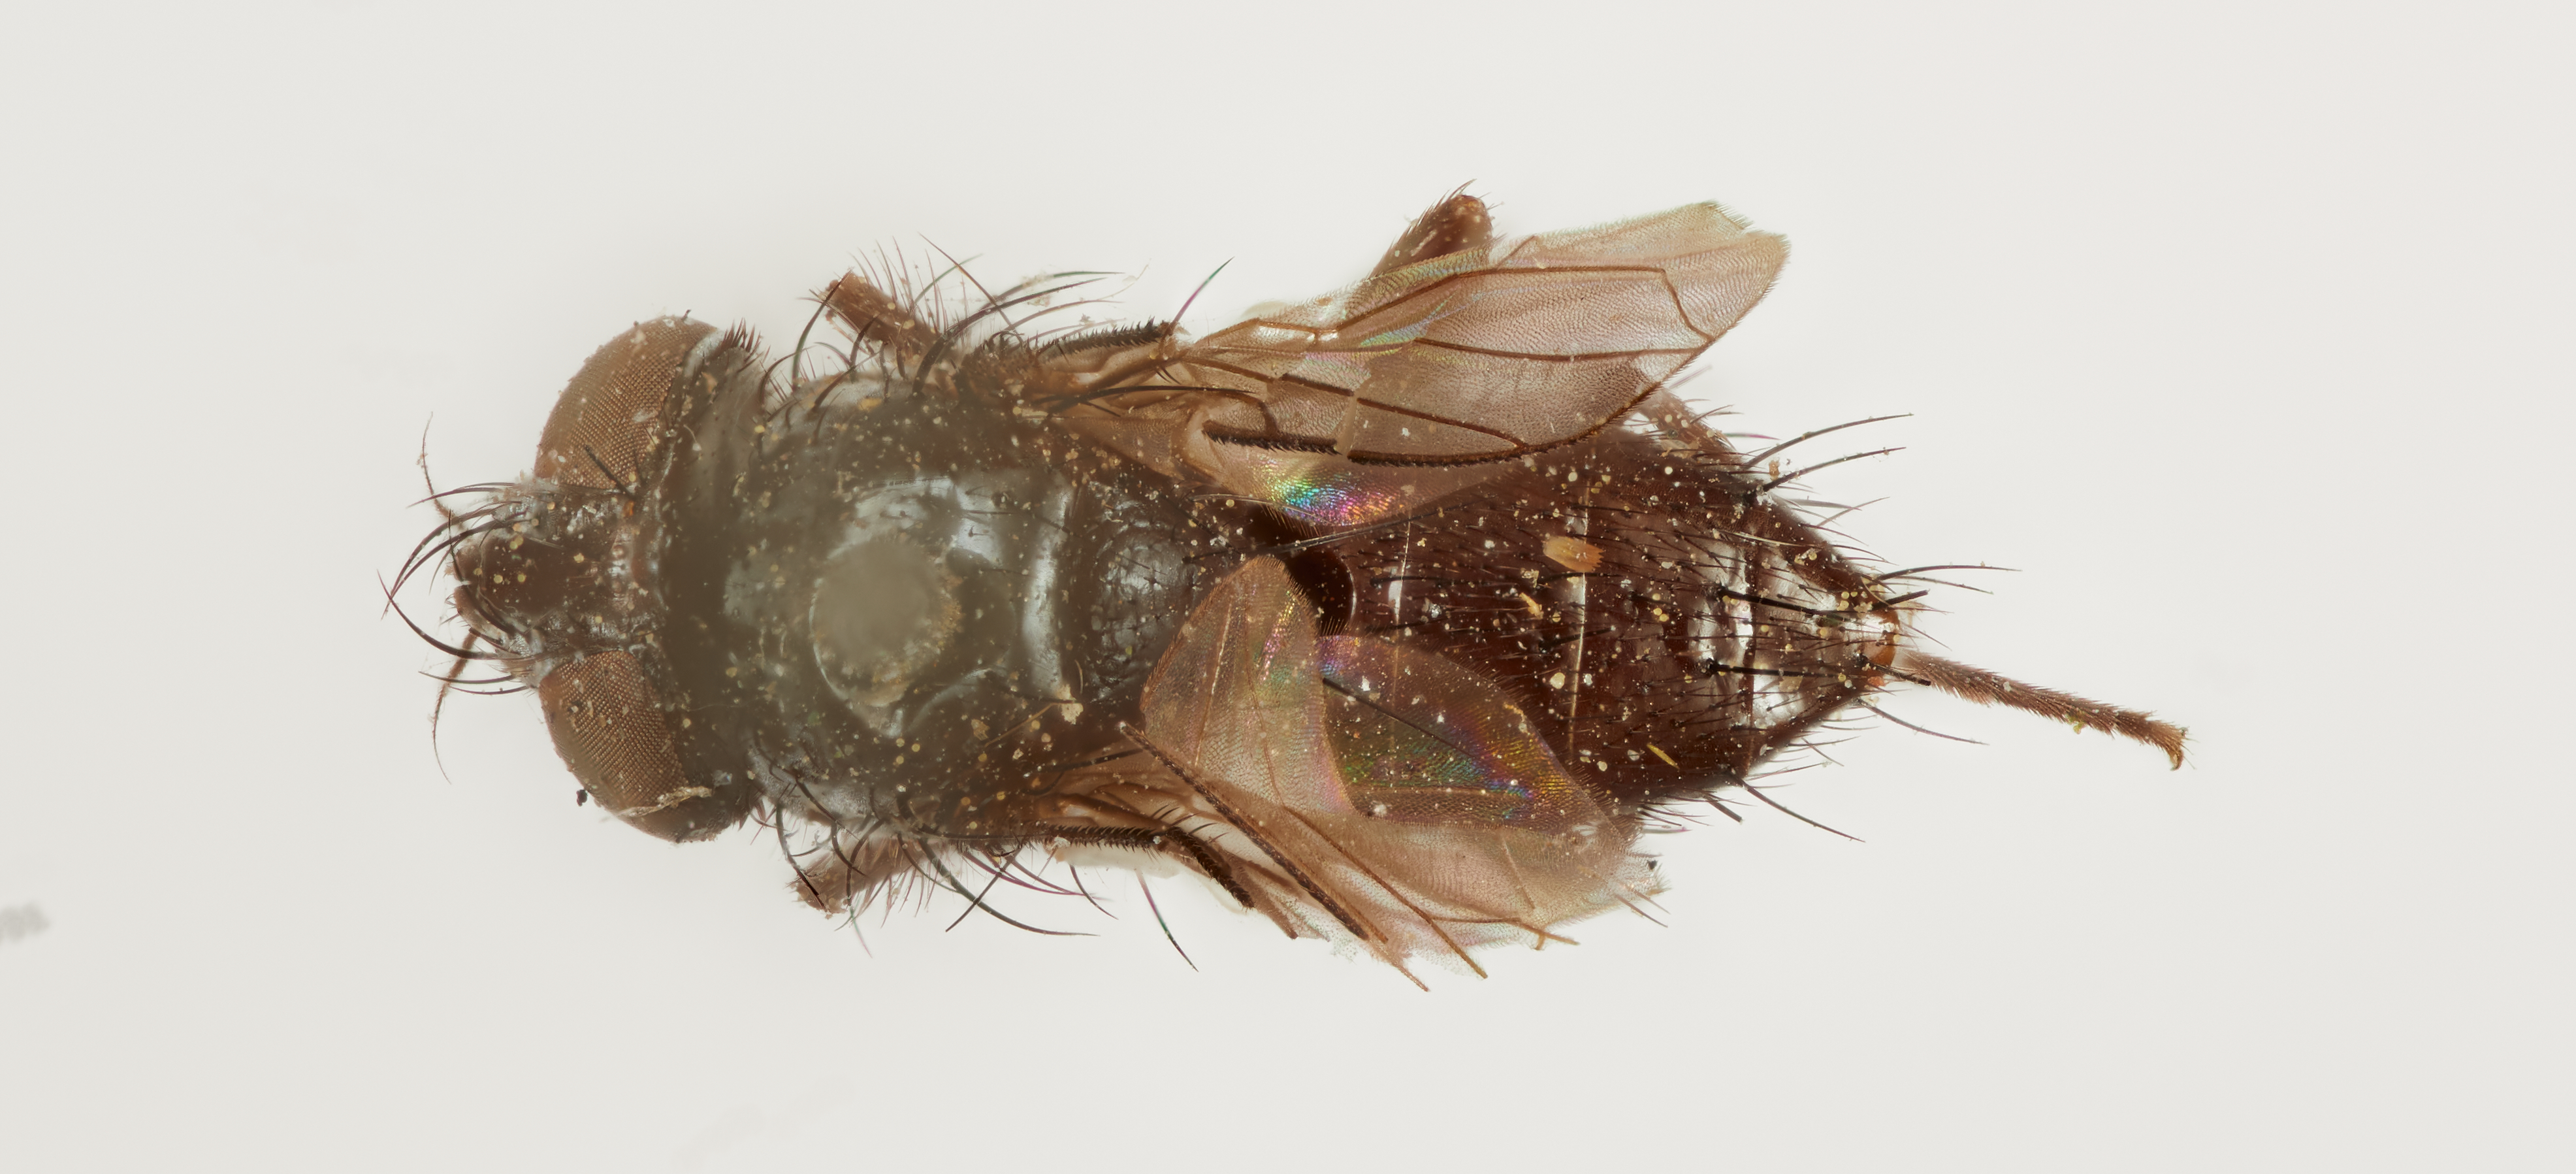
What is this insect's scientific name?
Chaetophleps polita
